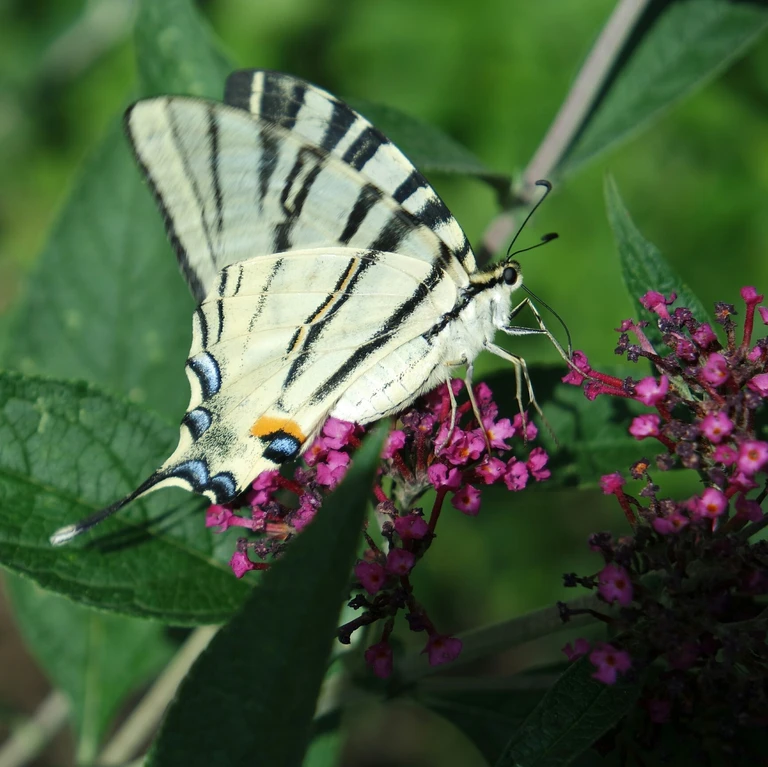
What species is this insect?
Iphiclides podalirius
